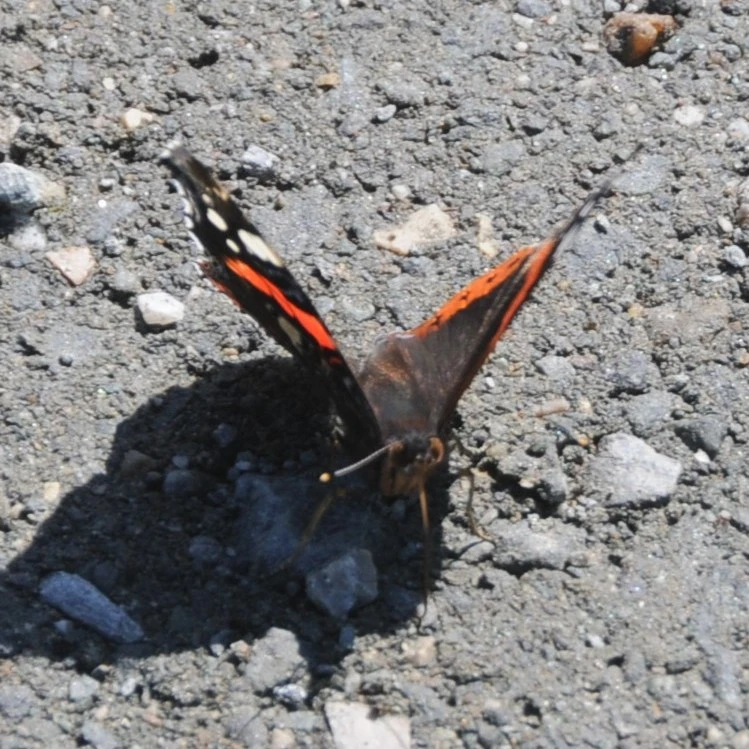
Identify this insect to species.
Vanessa atalanta
